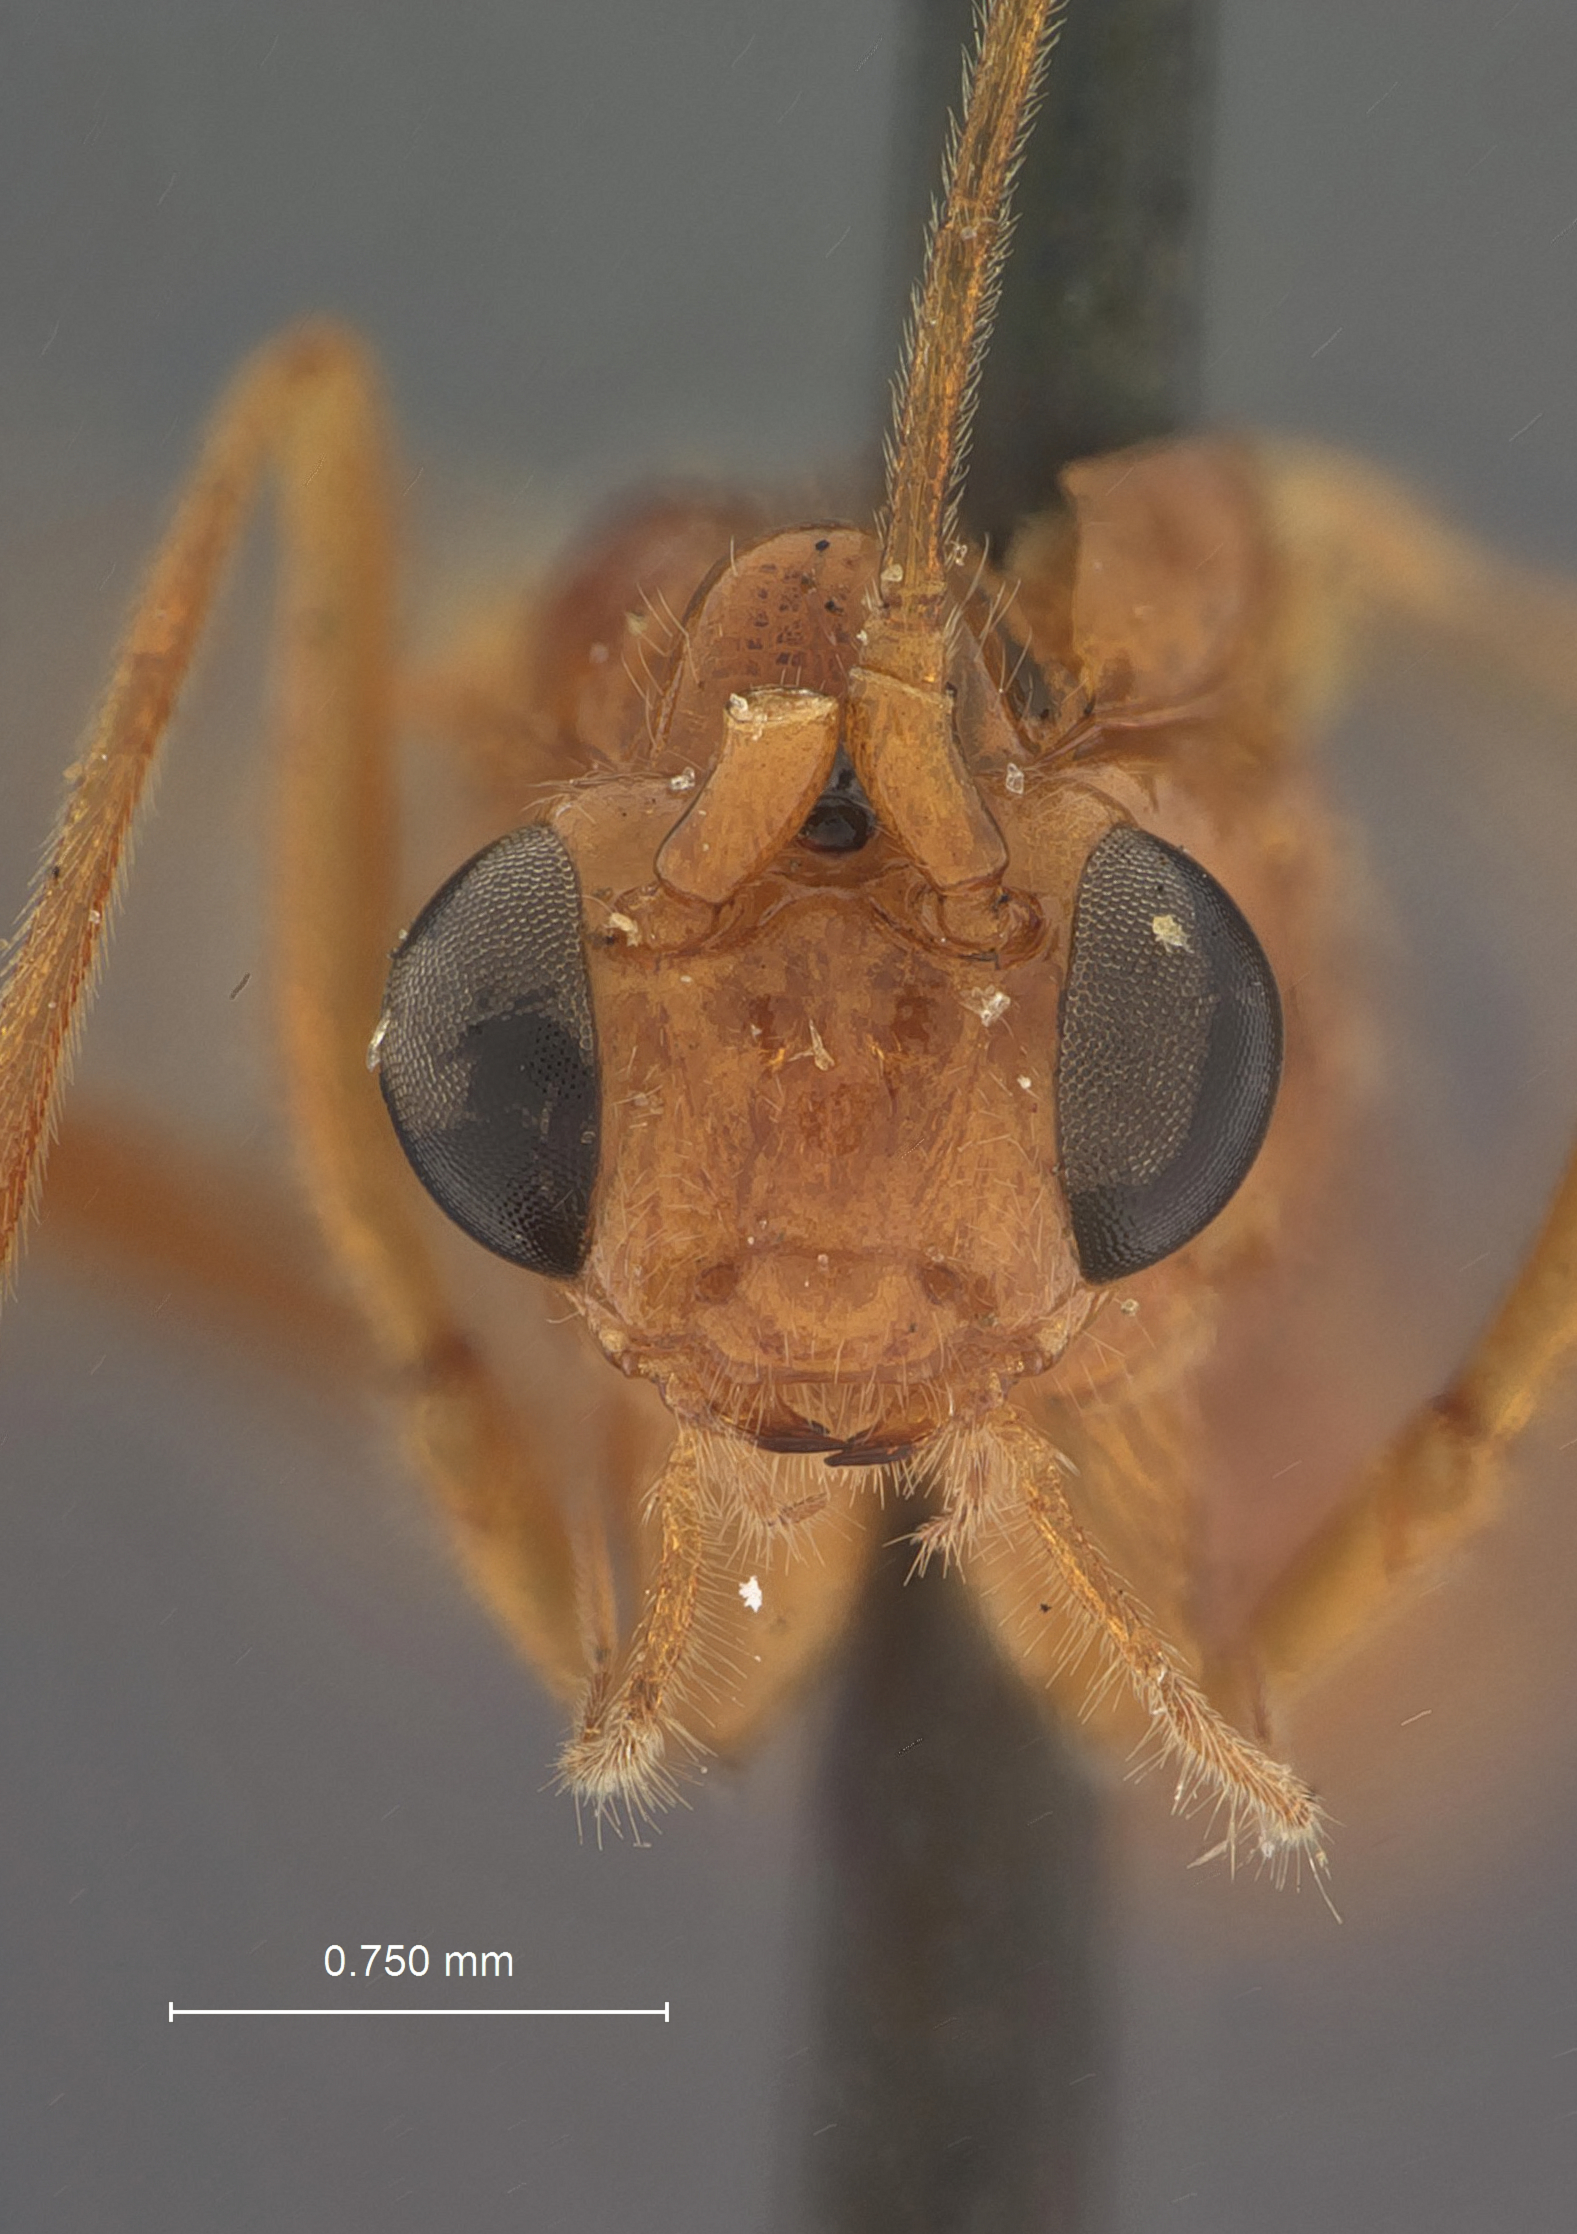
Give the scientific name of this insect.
Macrocentrus robustus
